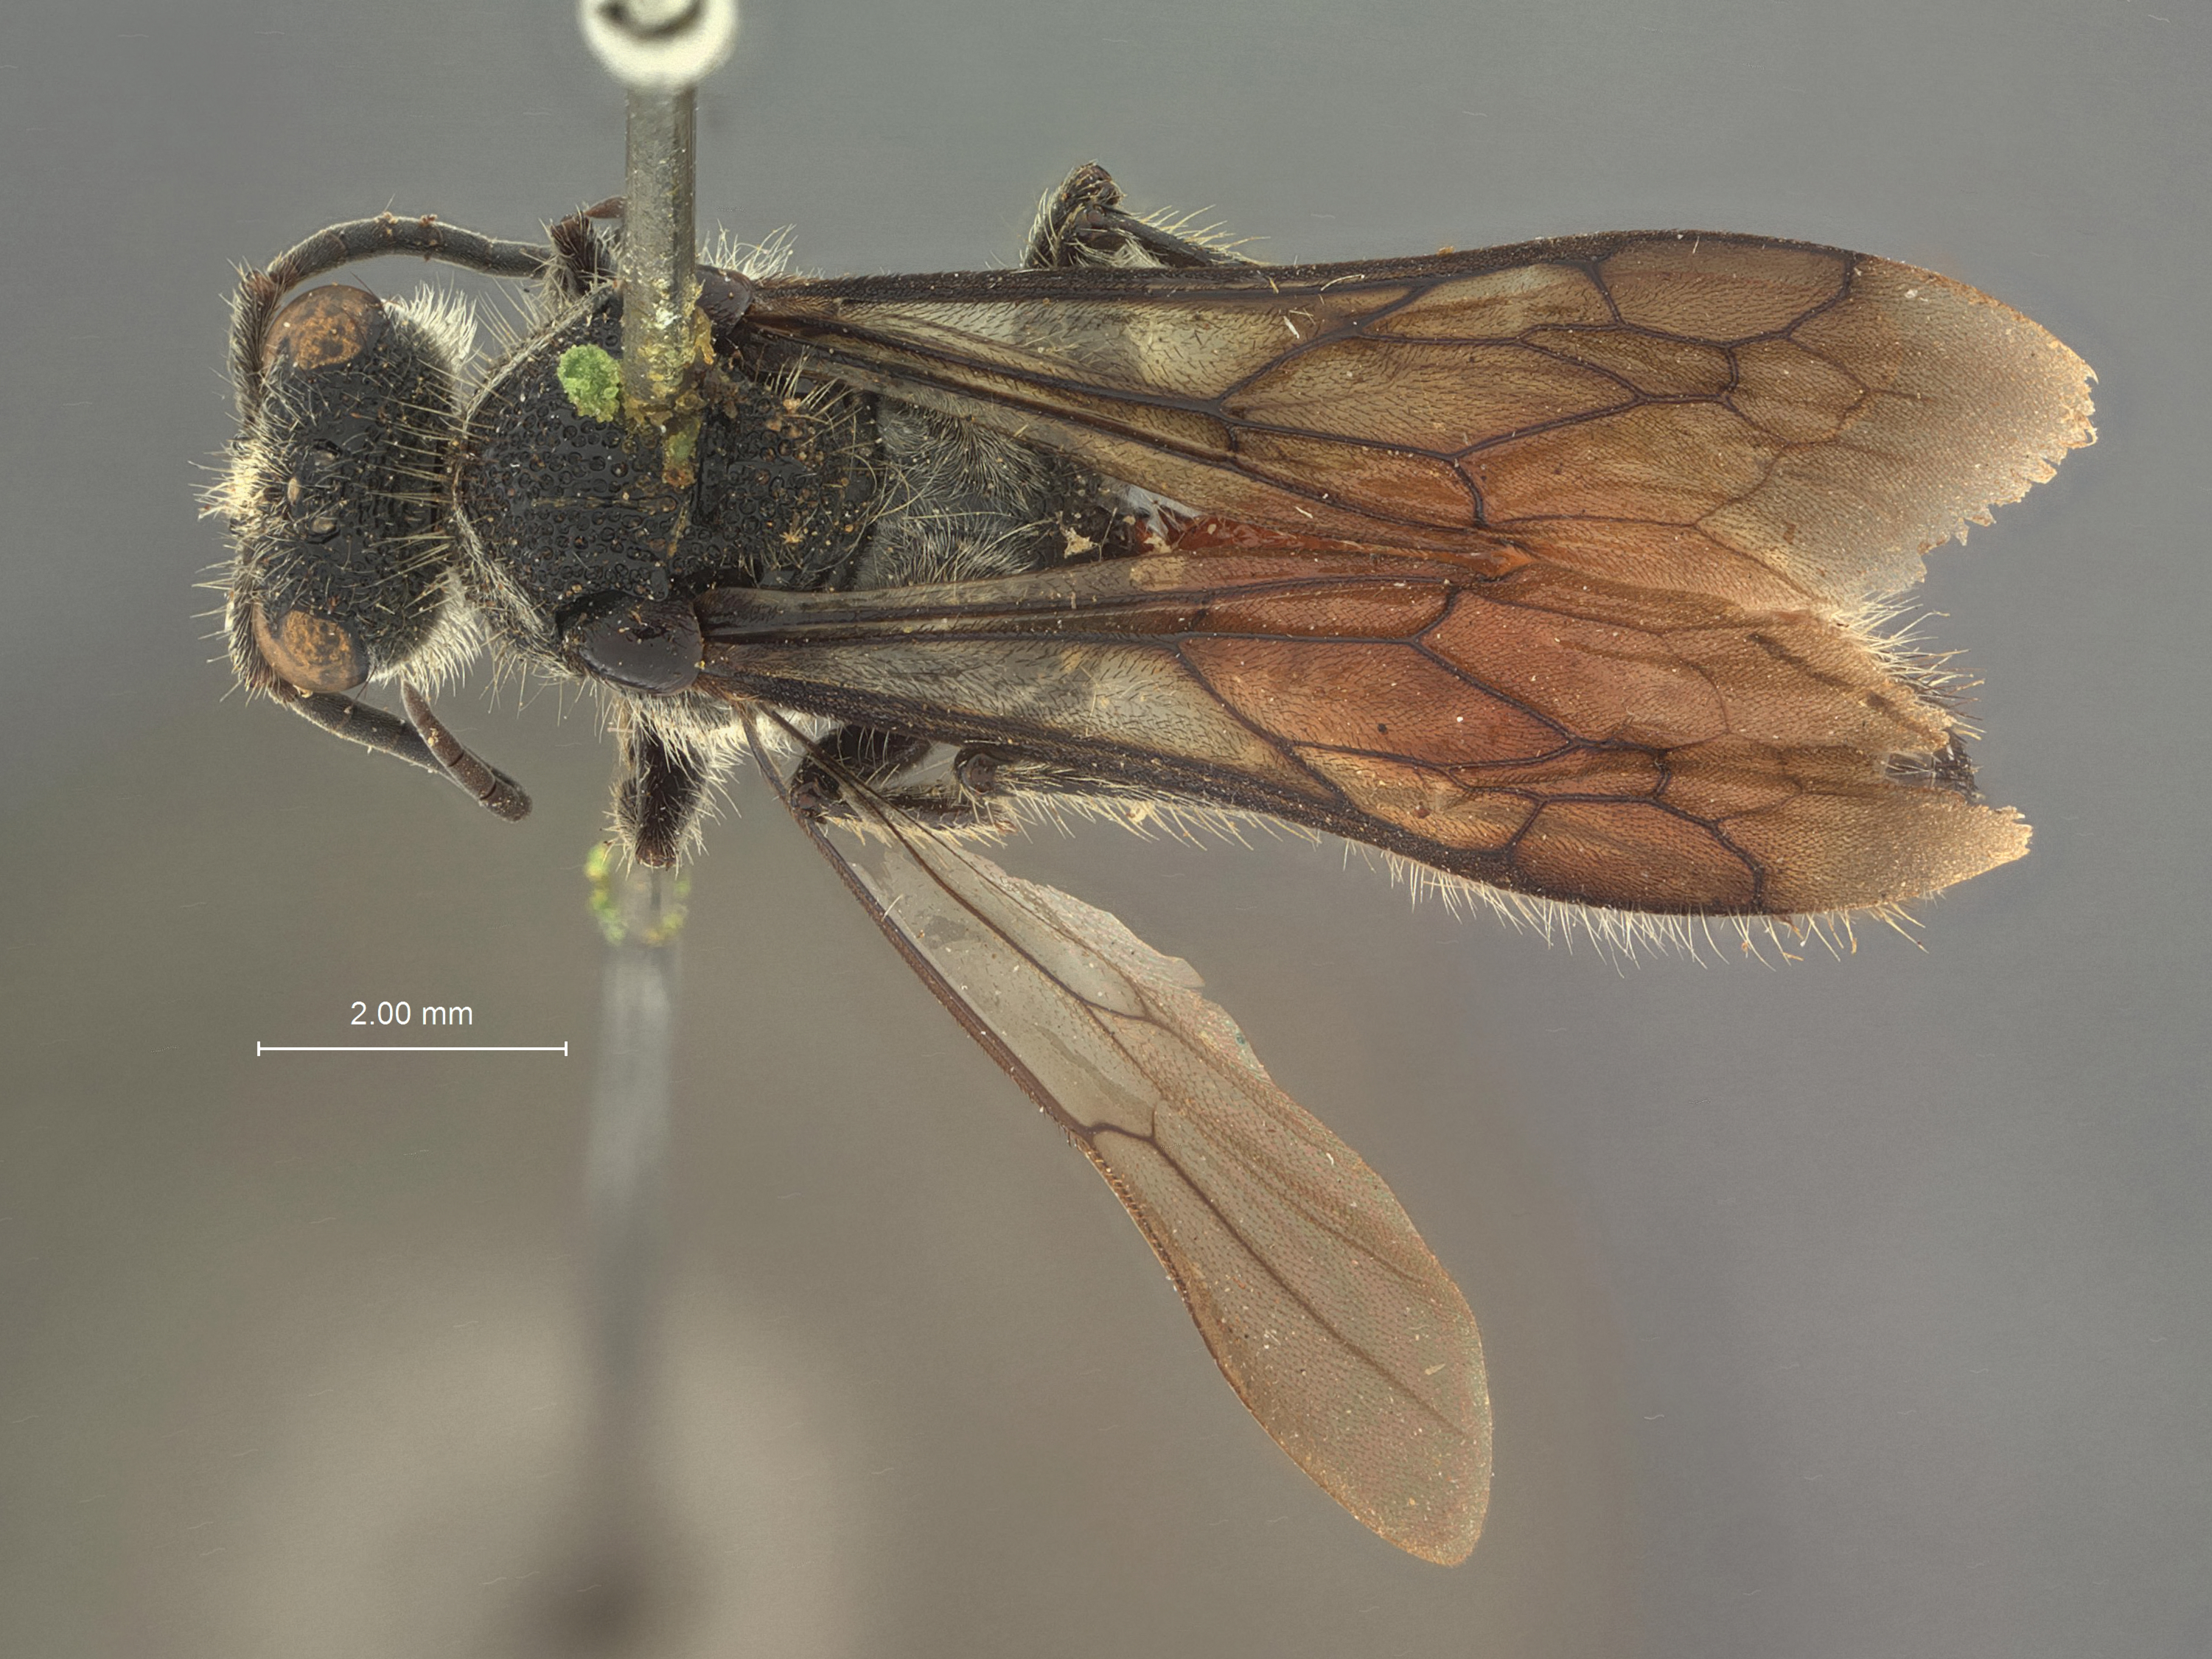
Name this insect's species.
Timulla tethys
